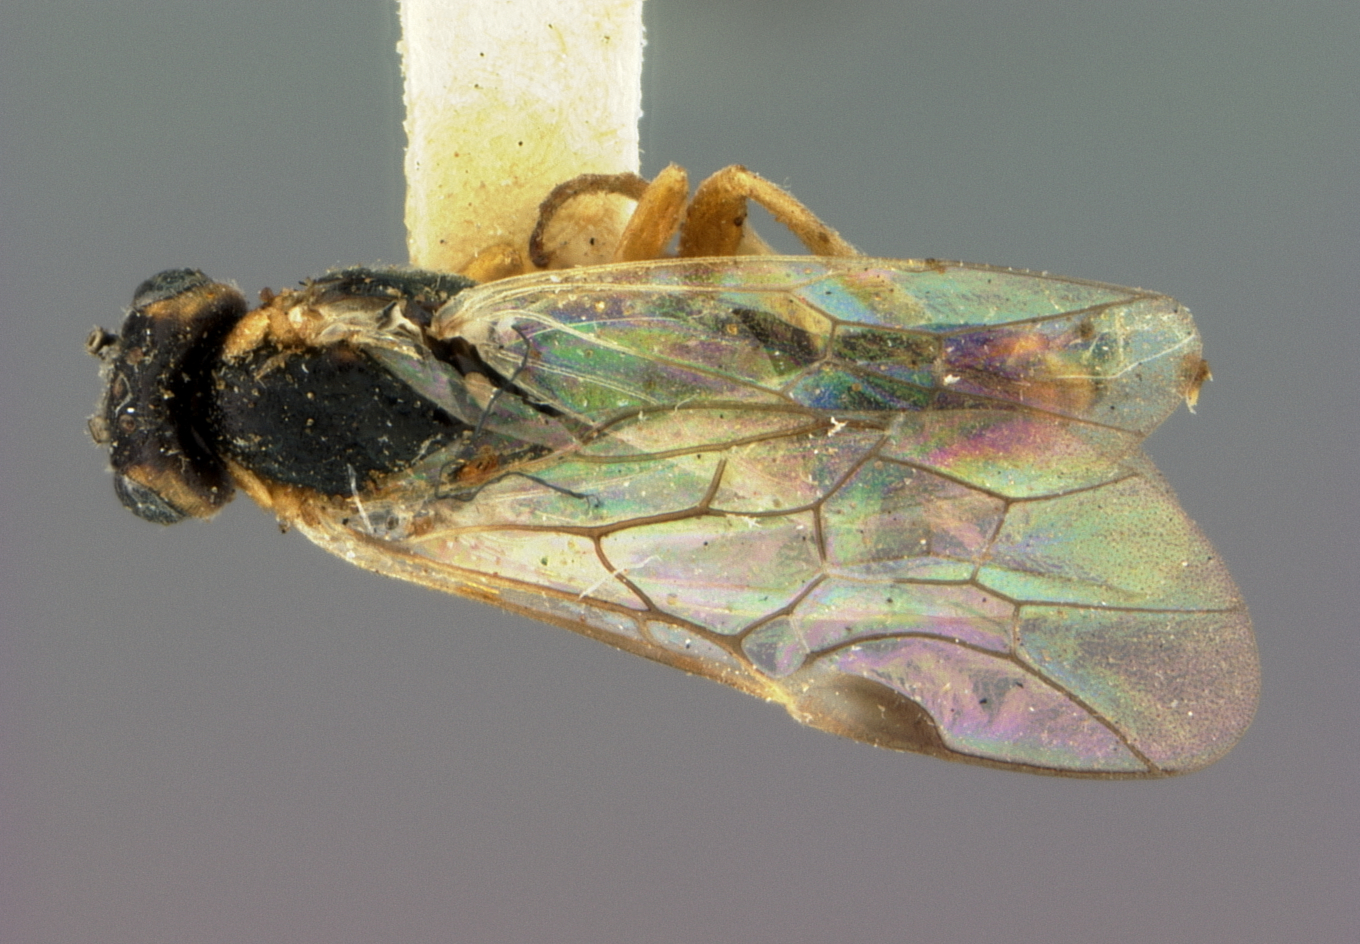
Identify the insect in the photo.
Euura perdita
